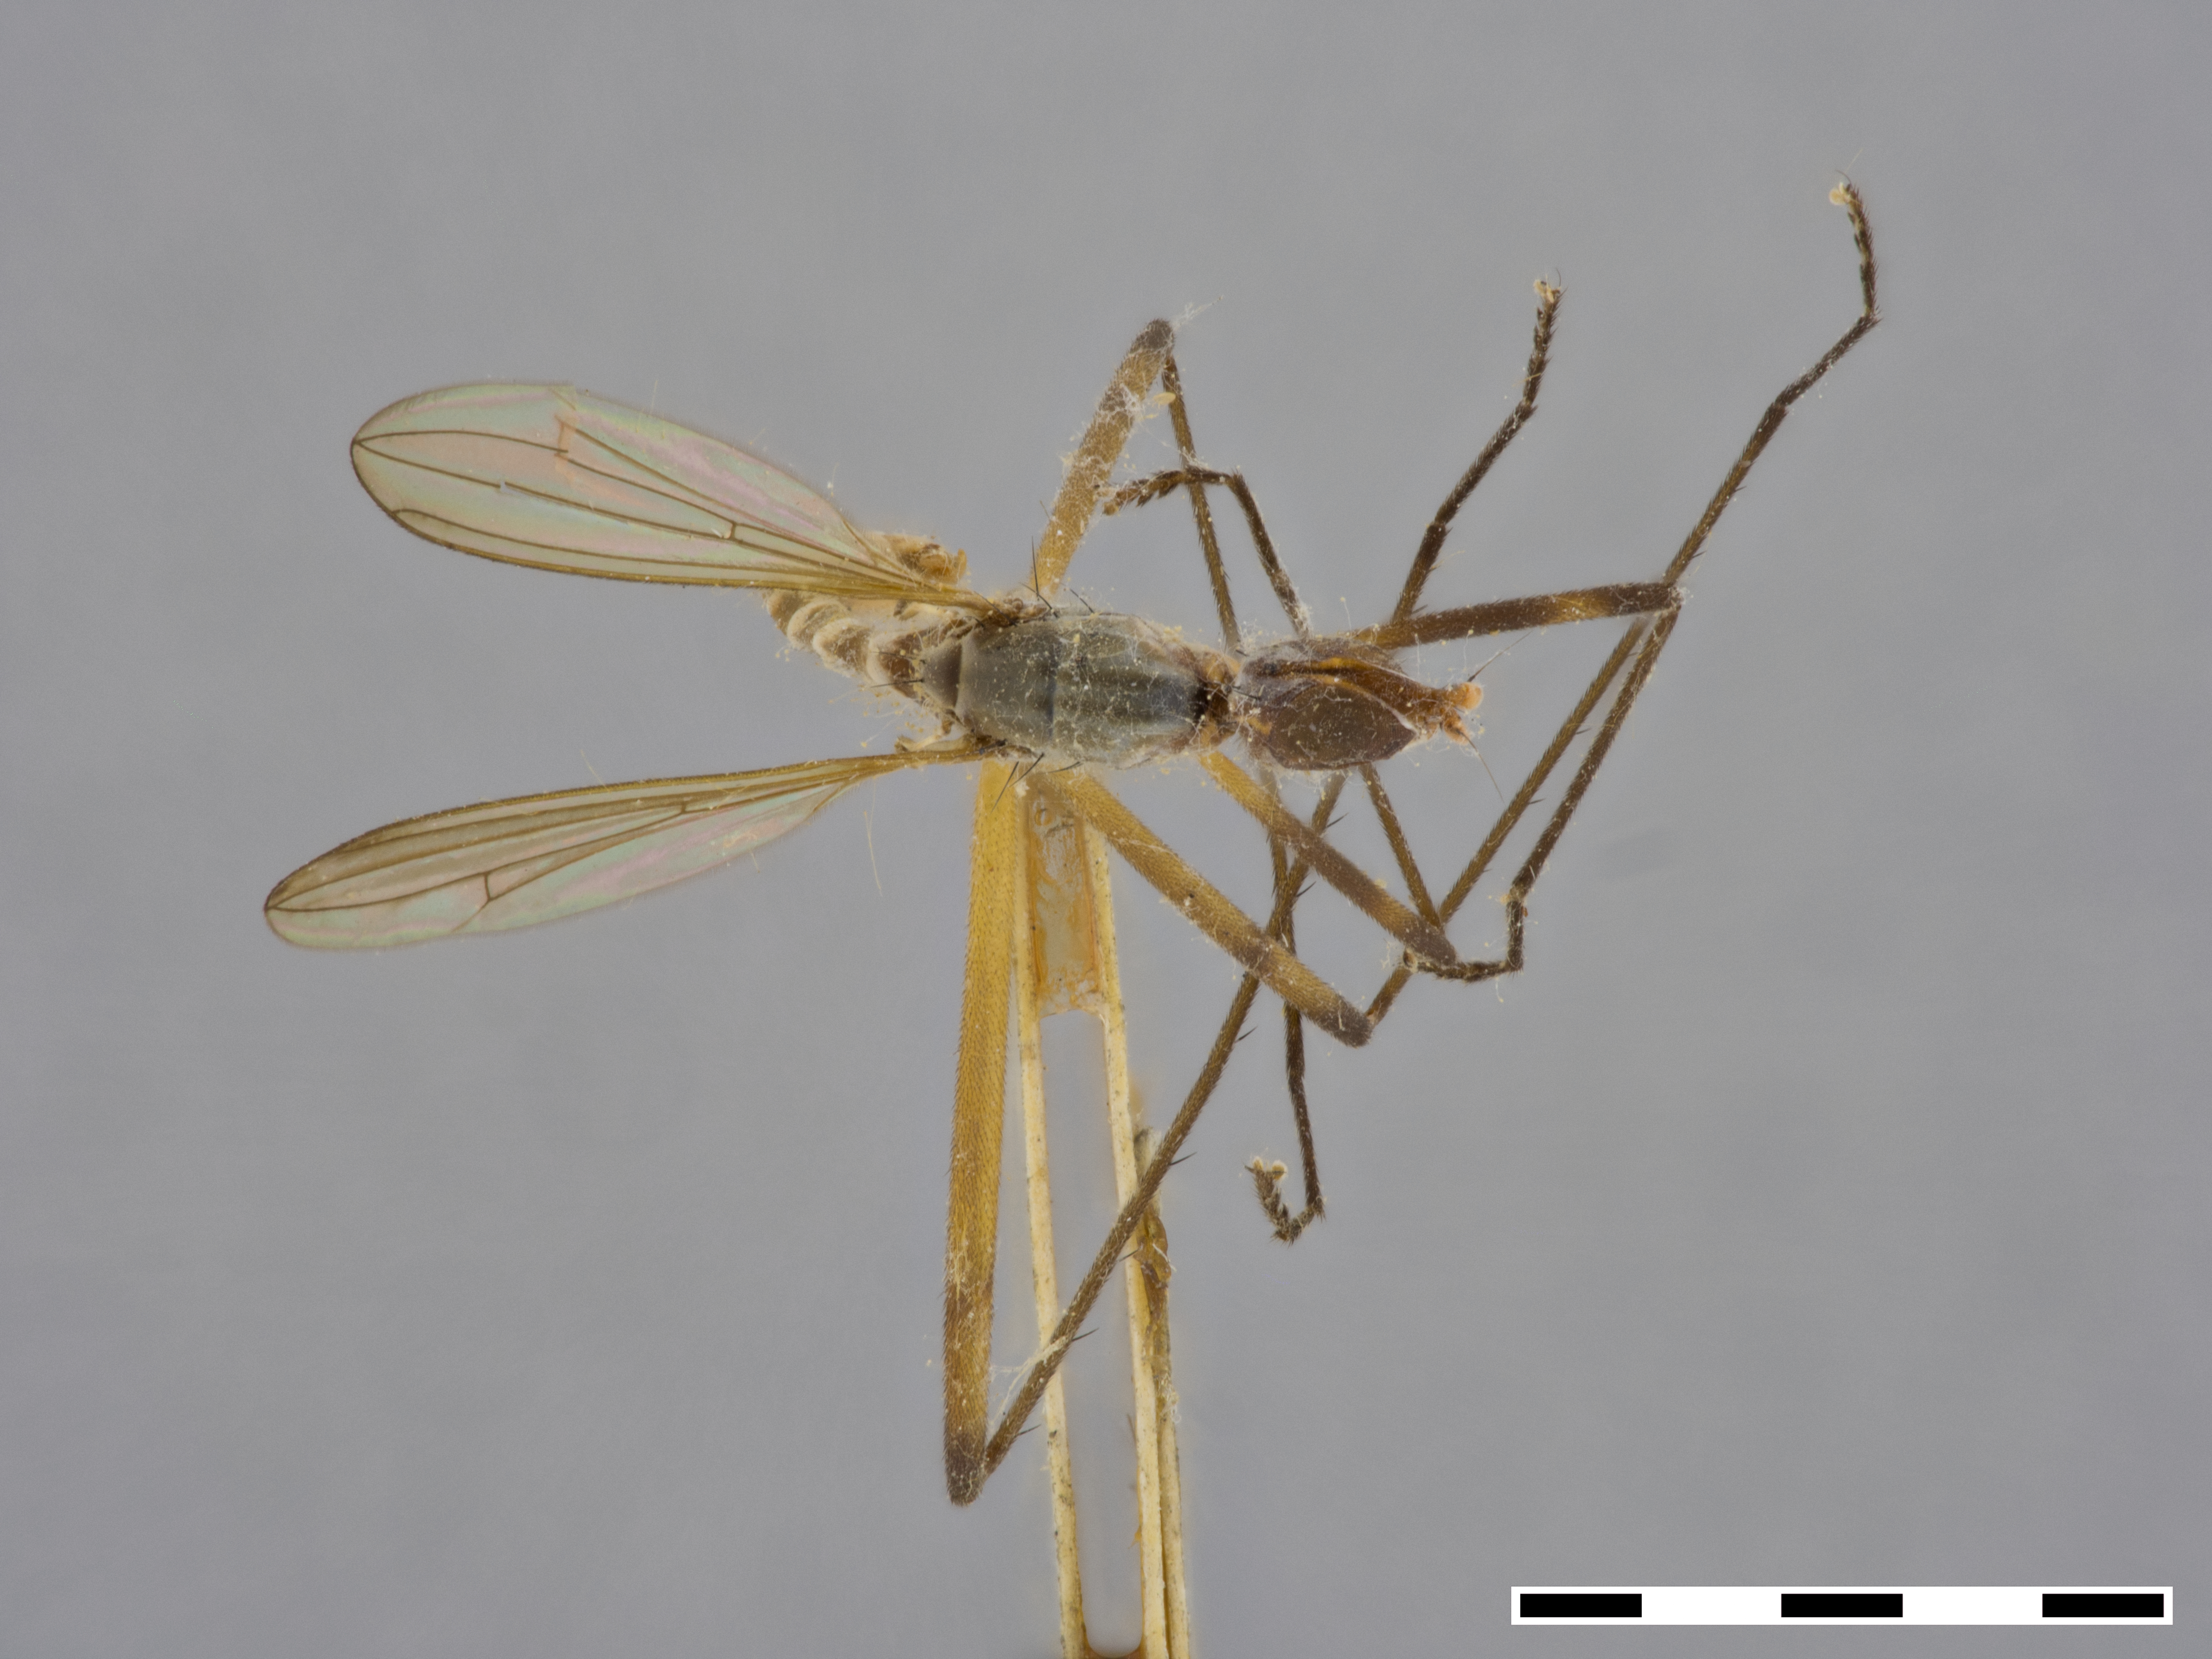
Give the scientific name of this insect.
Micropeza biannulata
